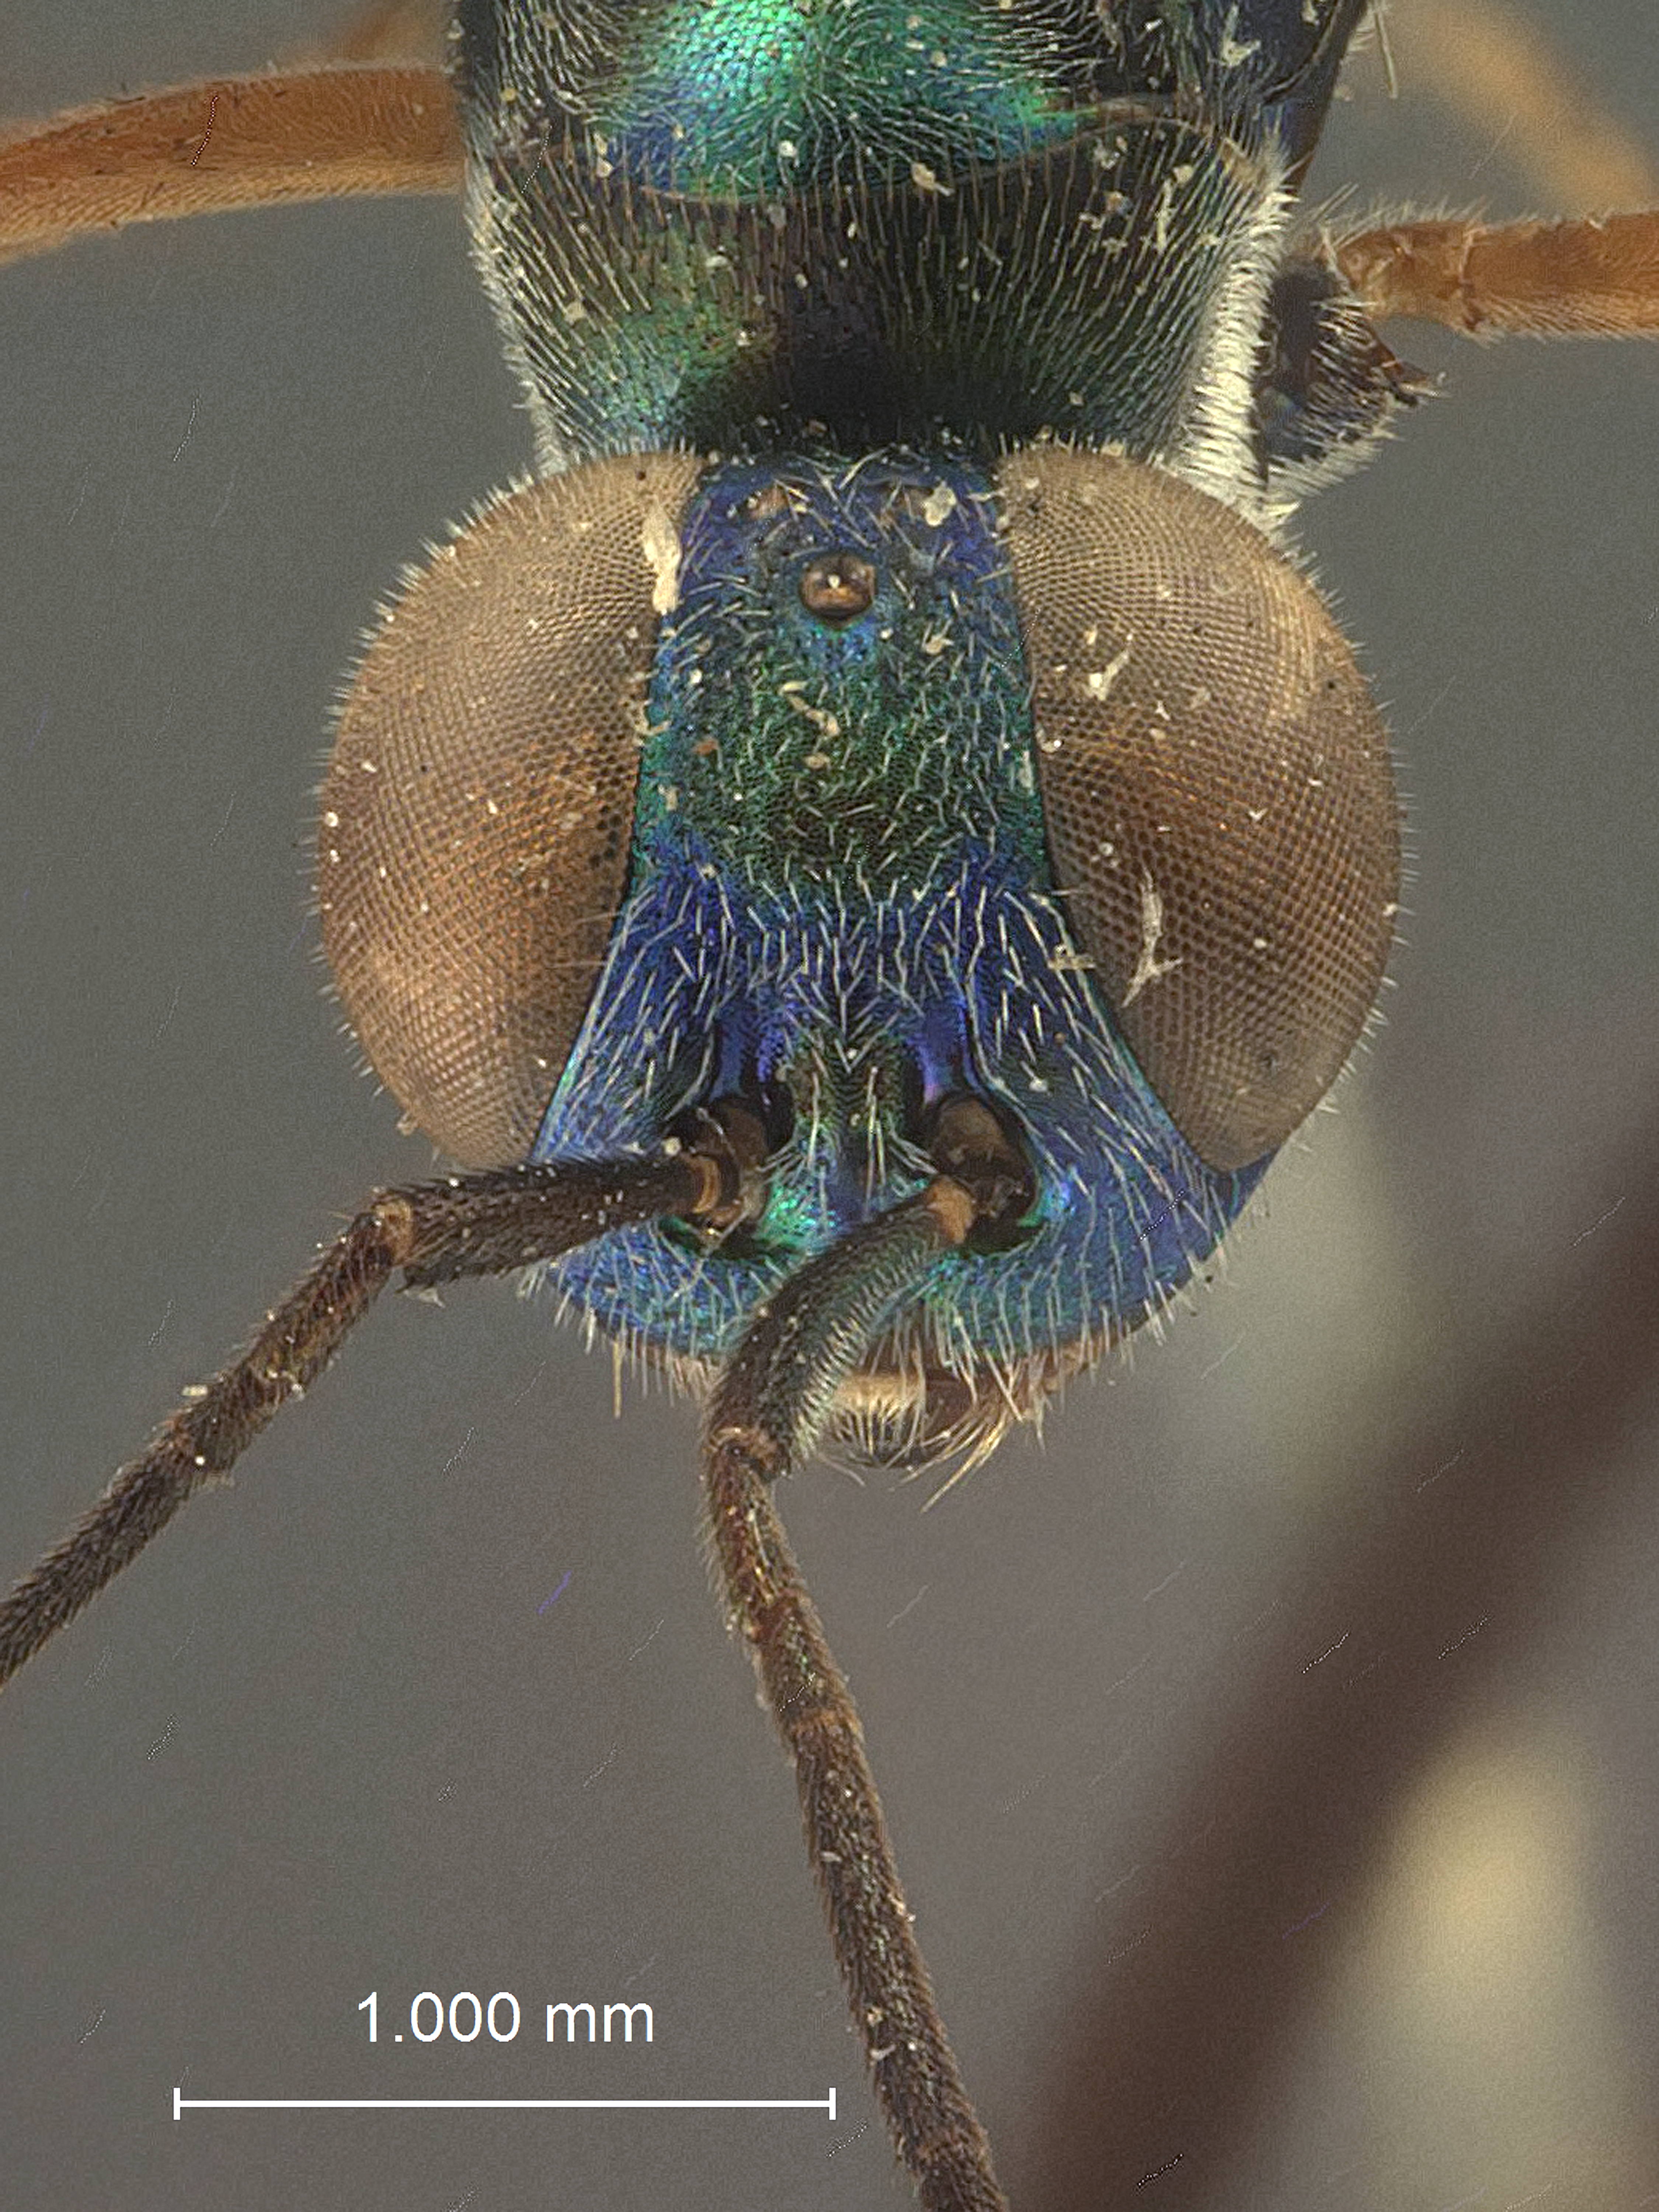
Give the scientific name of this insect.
Metapelma atrotegularis
